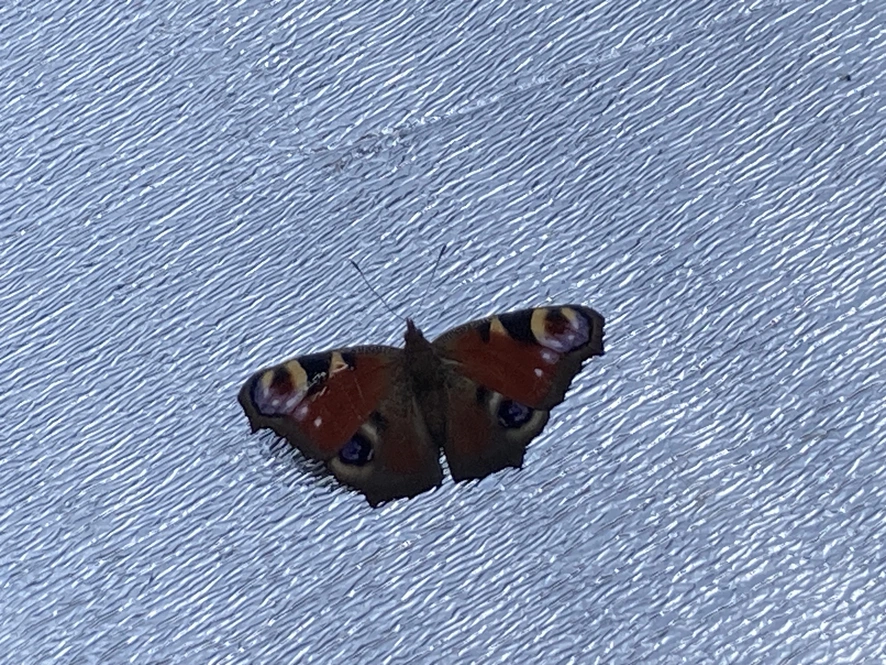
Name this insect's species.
Aglais io
